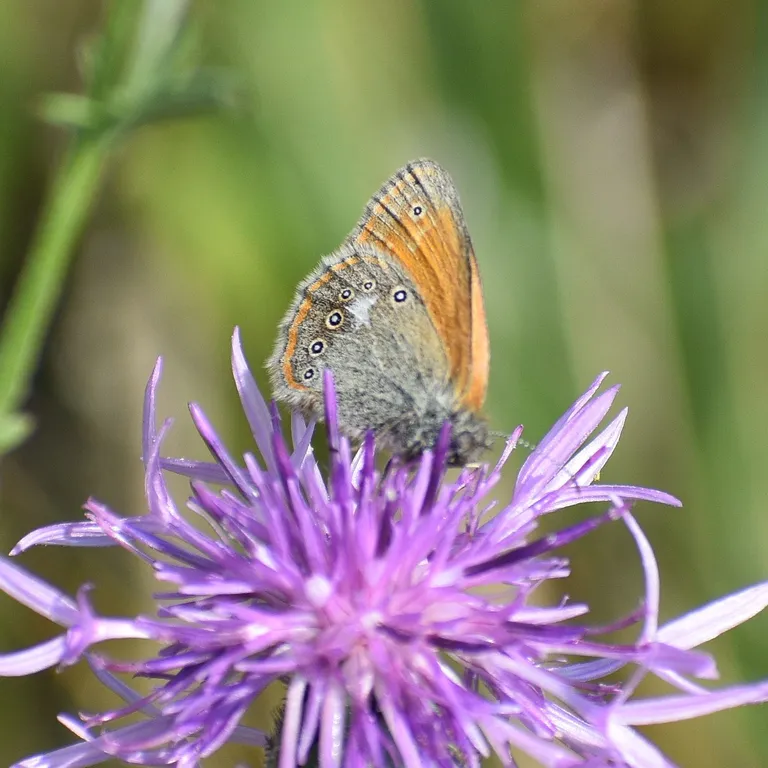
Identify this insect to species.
Coenonympha glycerion (also Coenonympha iphis)
